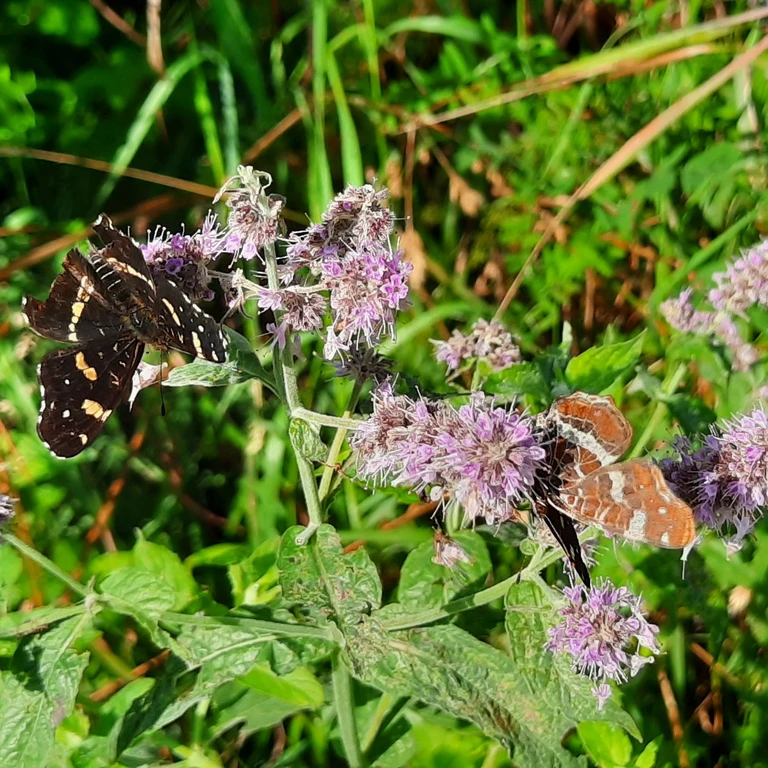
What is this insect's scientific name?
Araschnia levana
